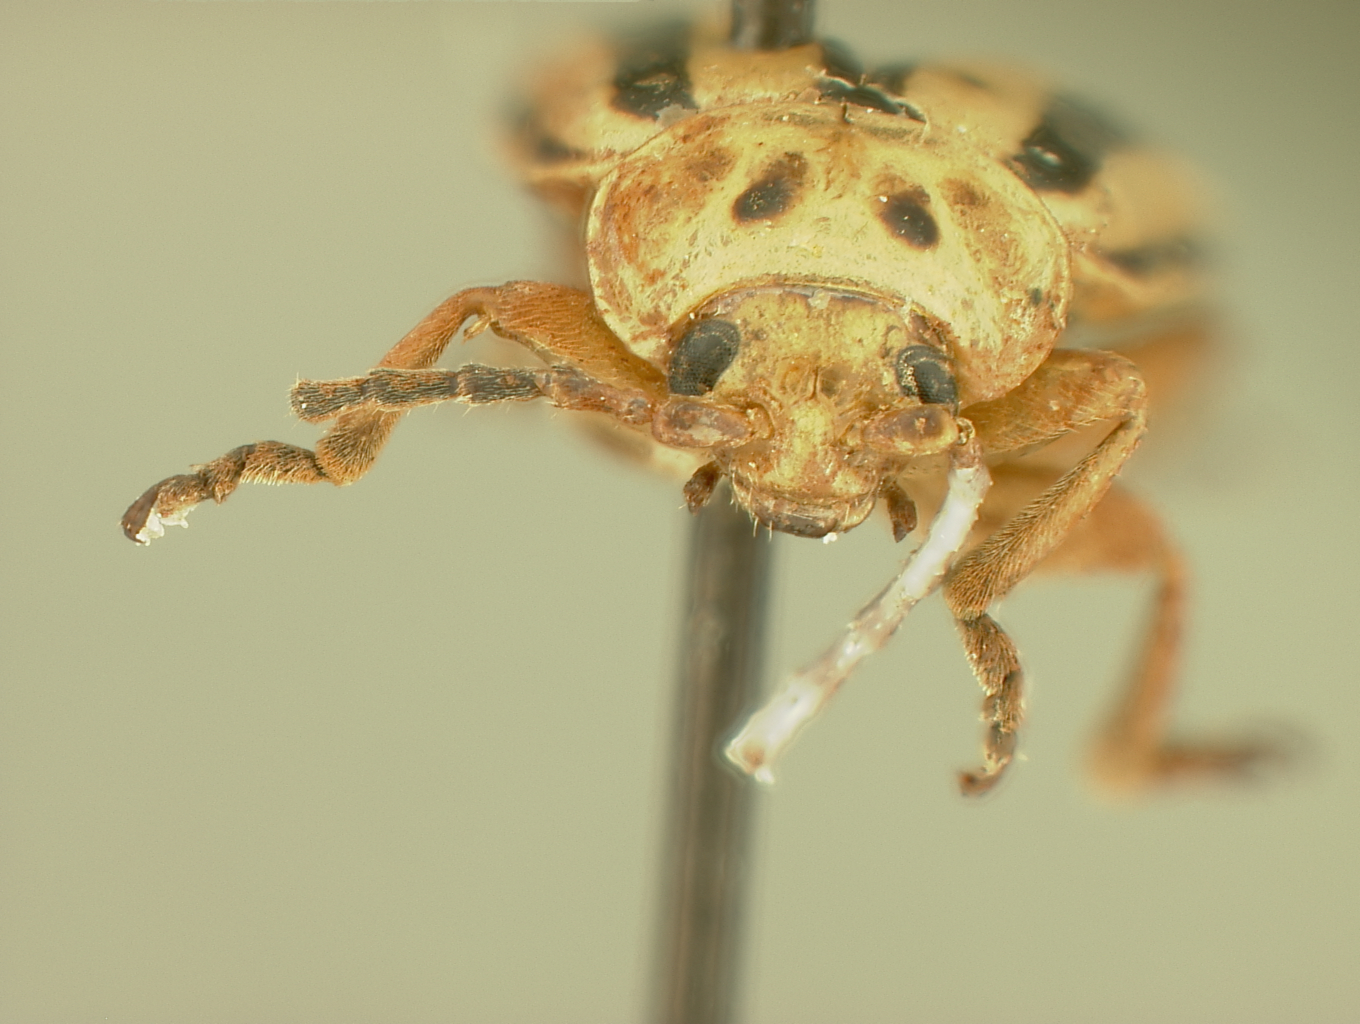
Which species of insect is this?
Disonycha weismani
